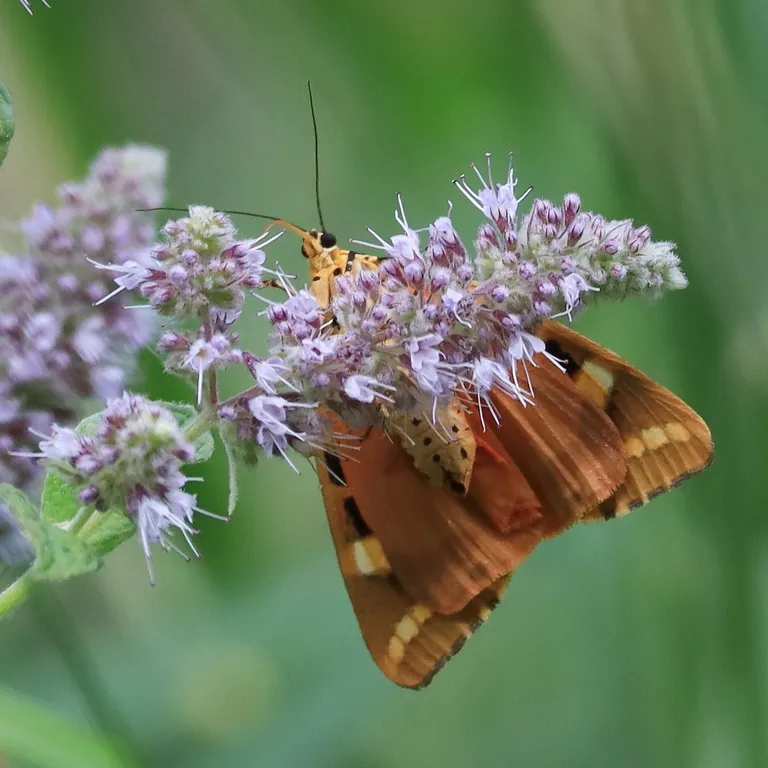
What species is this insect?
Euplagia quadripunctaria
